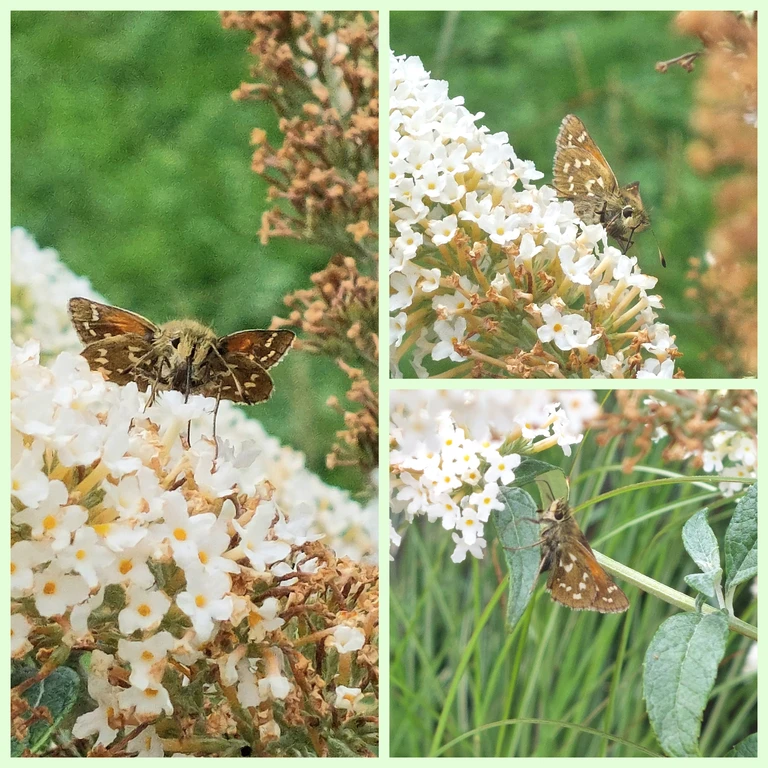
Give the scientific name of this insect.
Hesperia comma
